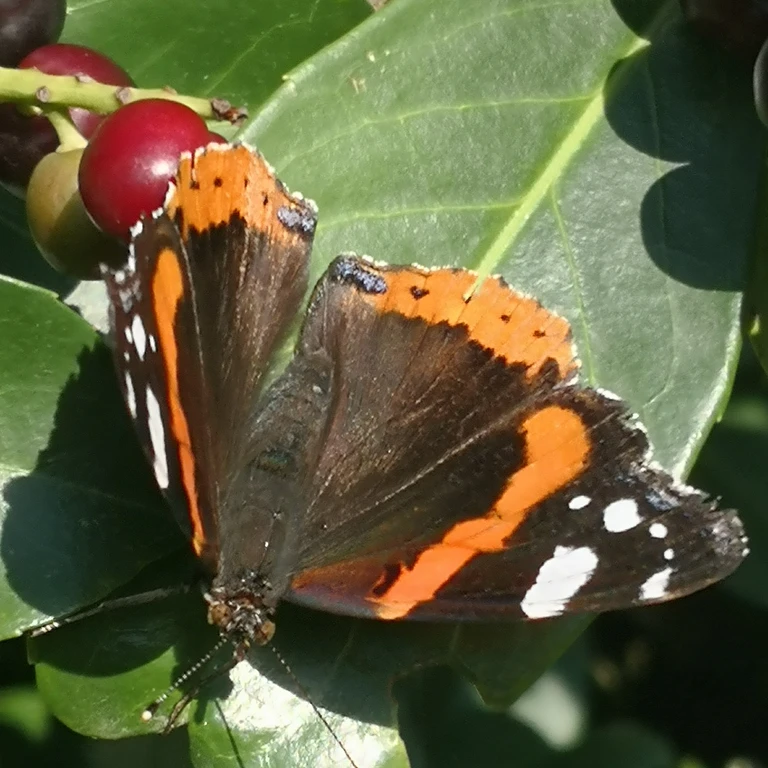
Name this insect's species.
Vanessa atalanta
